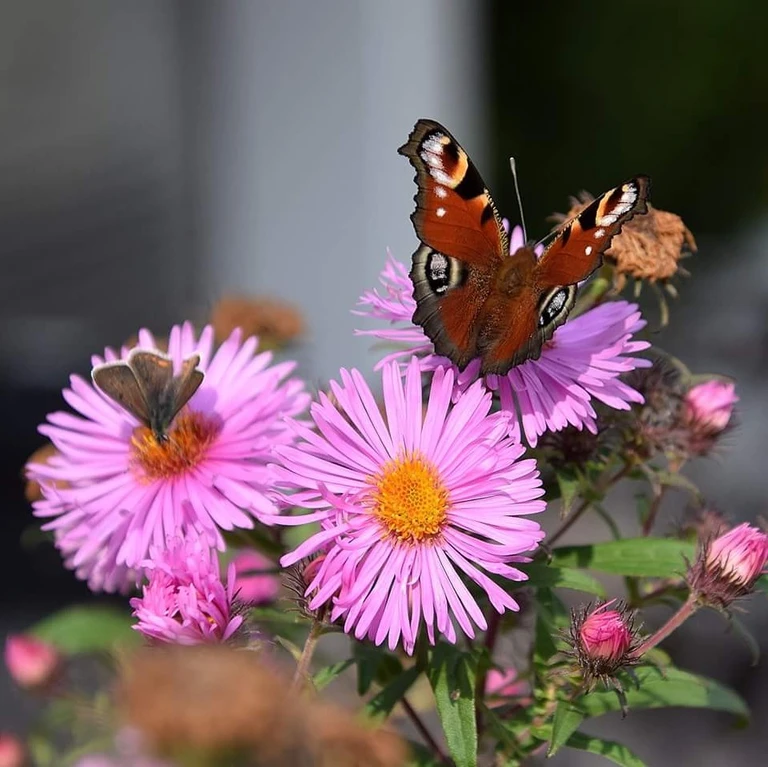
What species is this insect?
Aglais io
